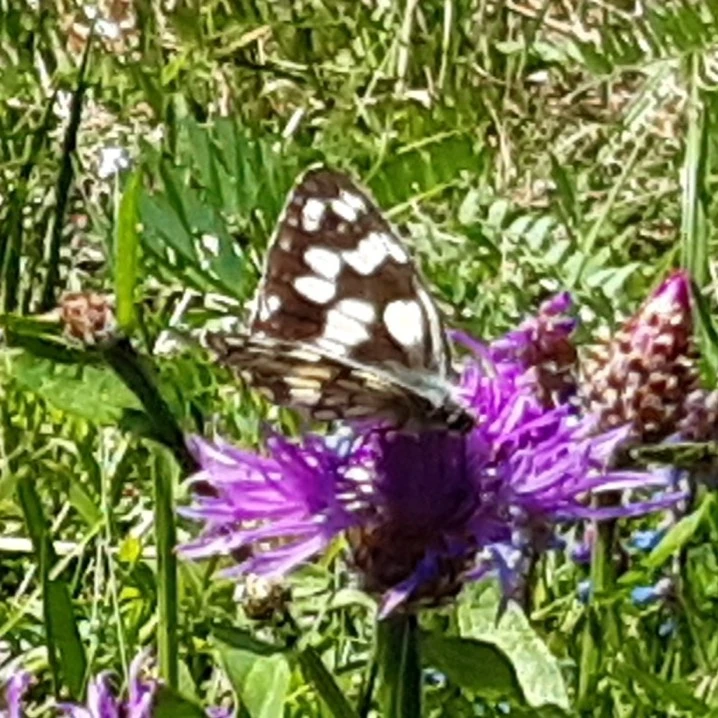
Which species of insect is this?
Melanargia galathea
